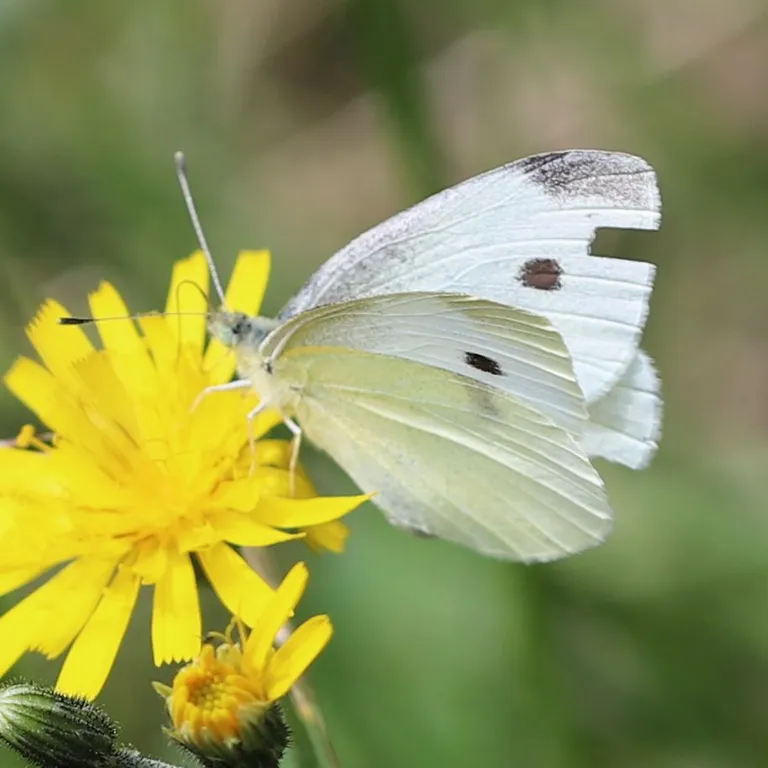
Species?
Pieris rapae
